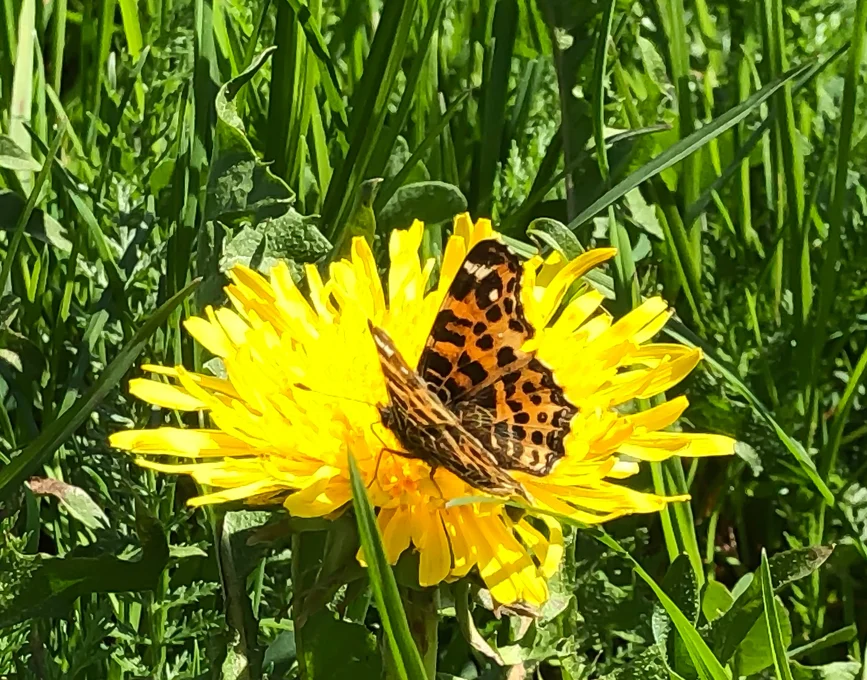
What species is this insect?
Araschnia levana
